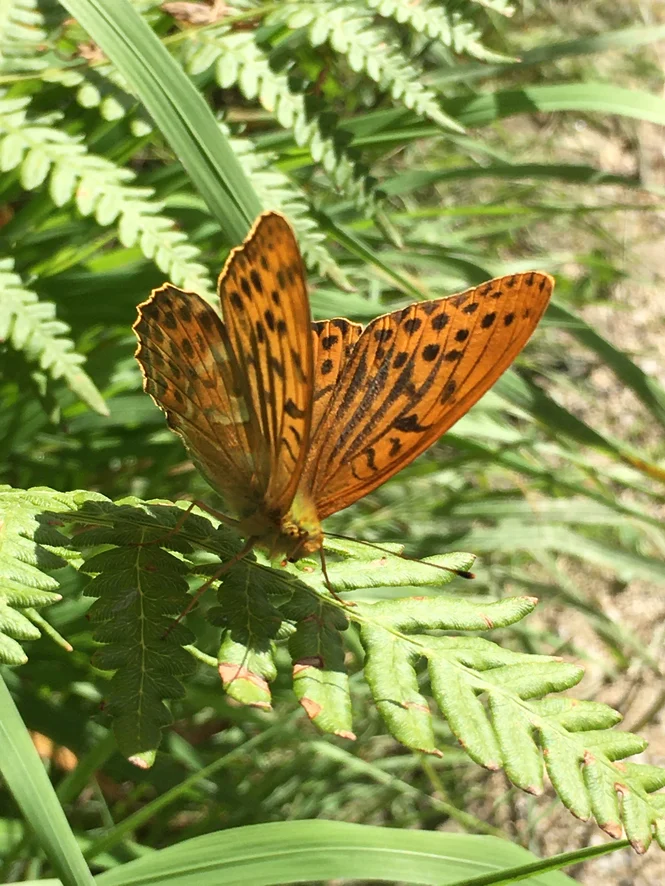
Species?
Argynnis paphia
